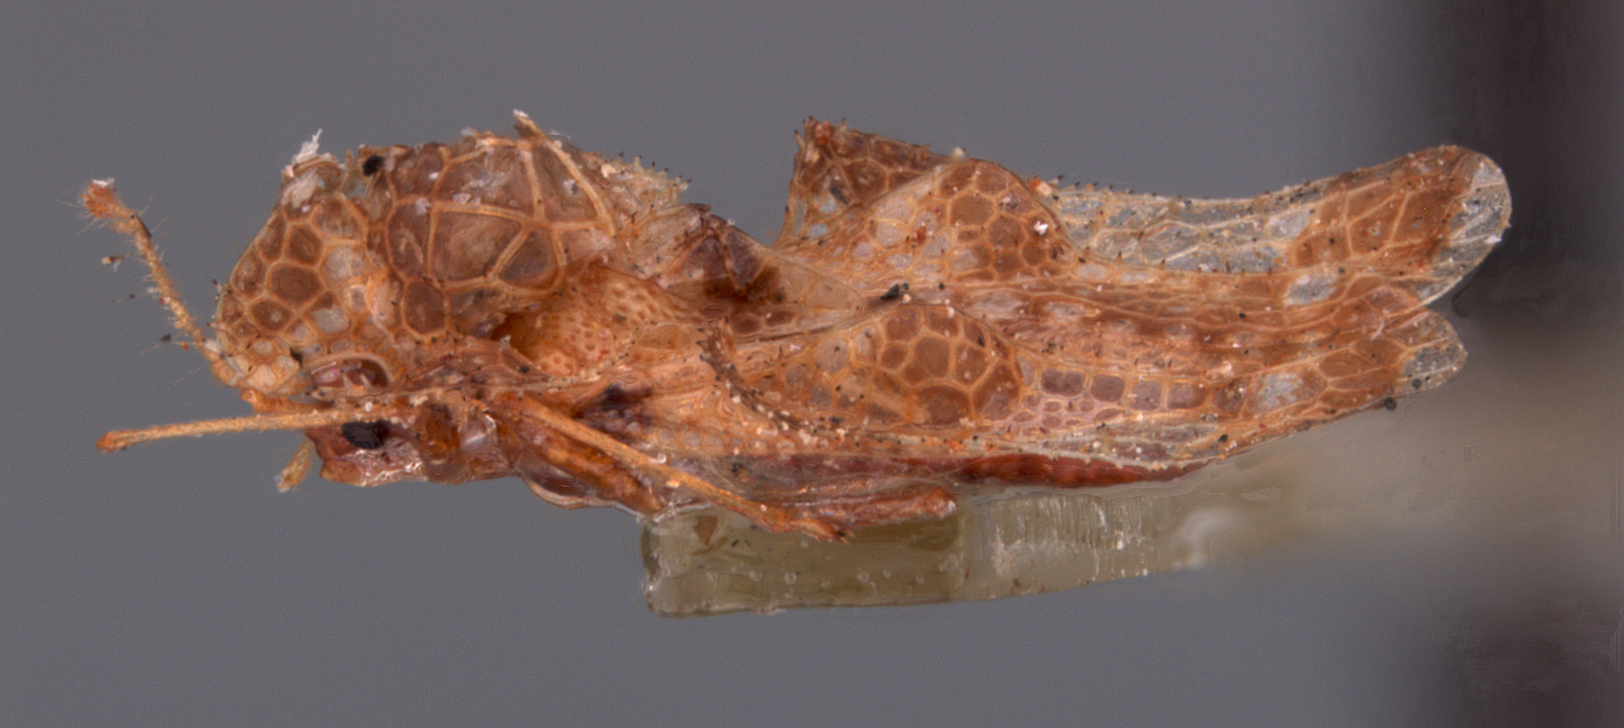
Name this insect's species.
Corythucha occidentalis
